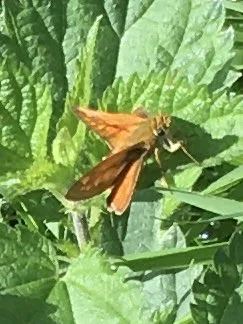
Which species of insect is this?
Ochlodes sylvanus (also Ochlodes venata)
